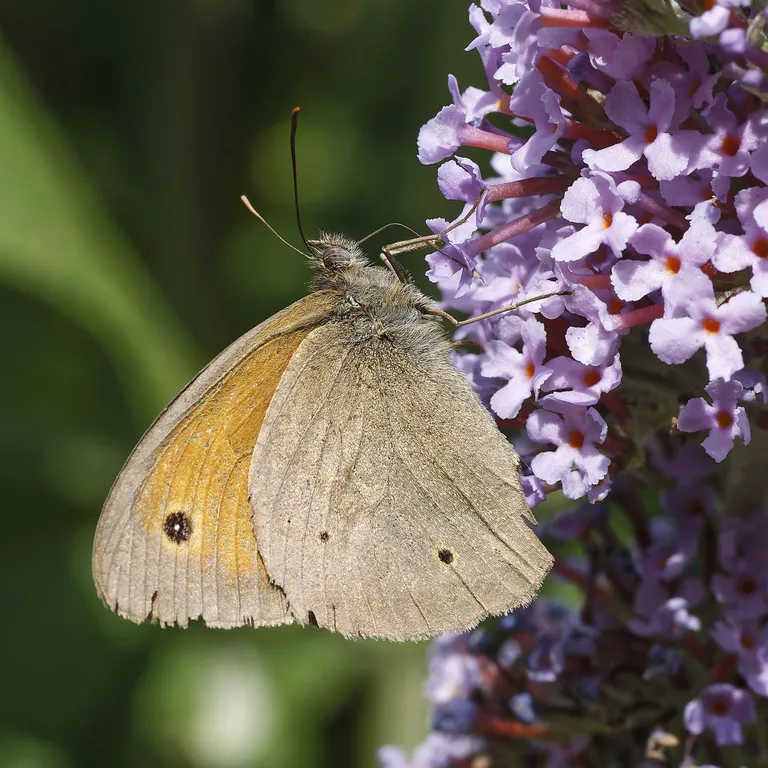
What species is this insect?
Maniola jurtina
